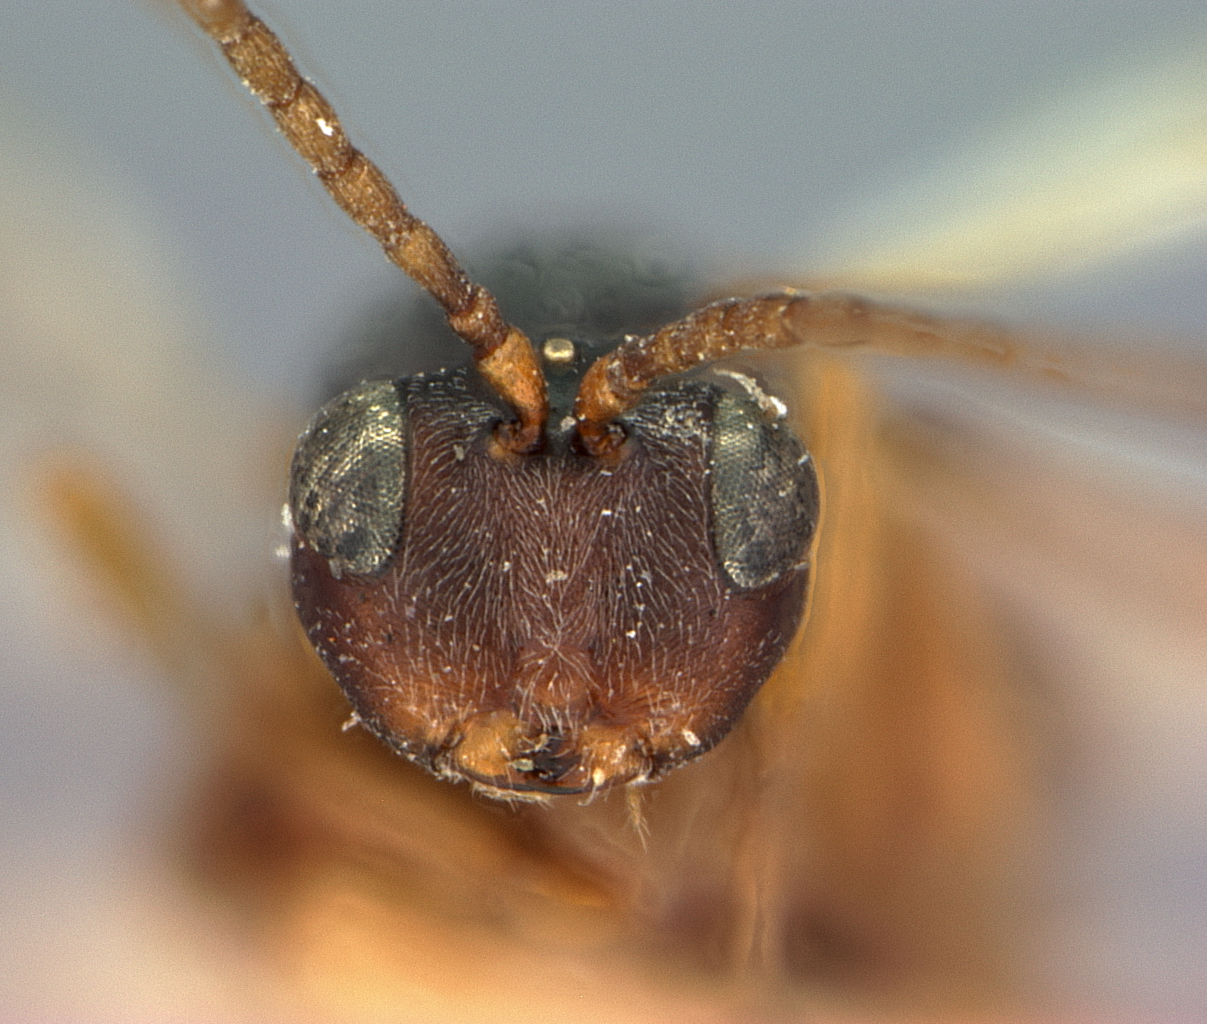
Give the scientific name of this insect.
Aulax cavicola
